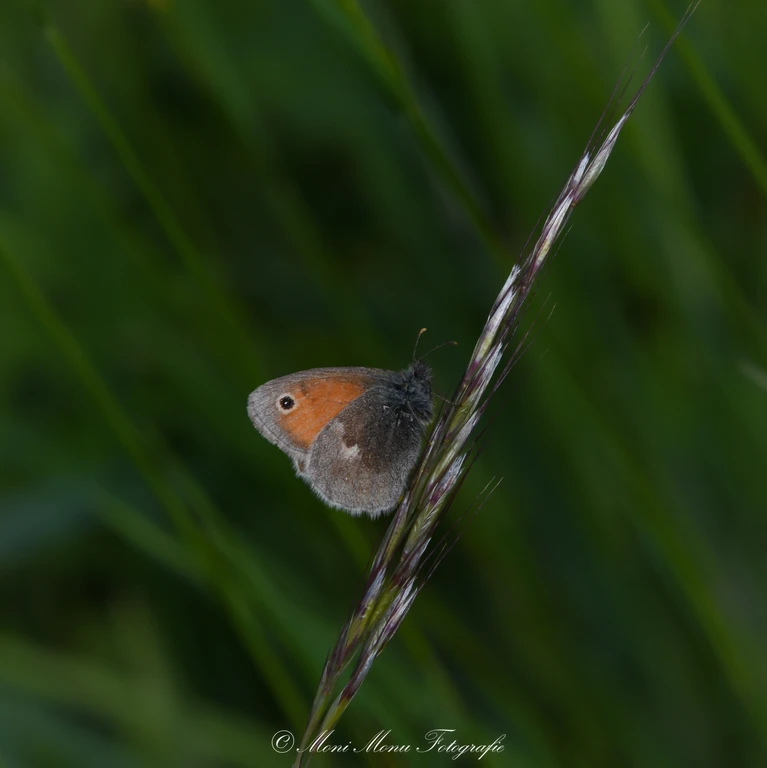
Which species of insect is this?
Coenonympha pamphilus
